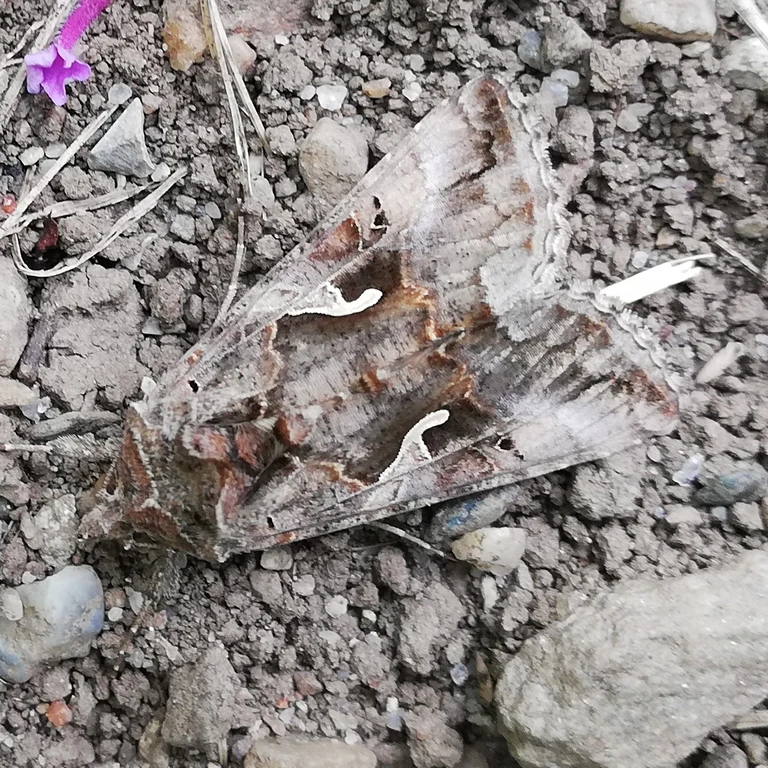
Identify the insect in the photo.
Autographa gamma
